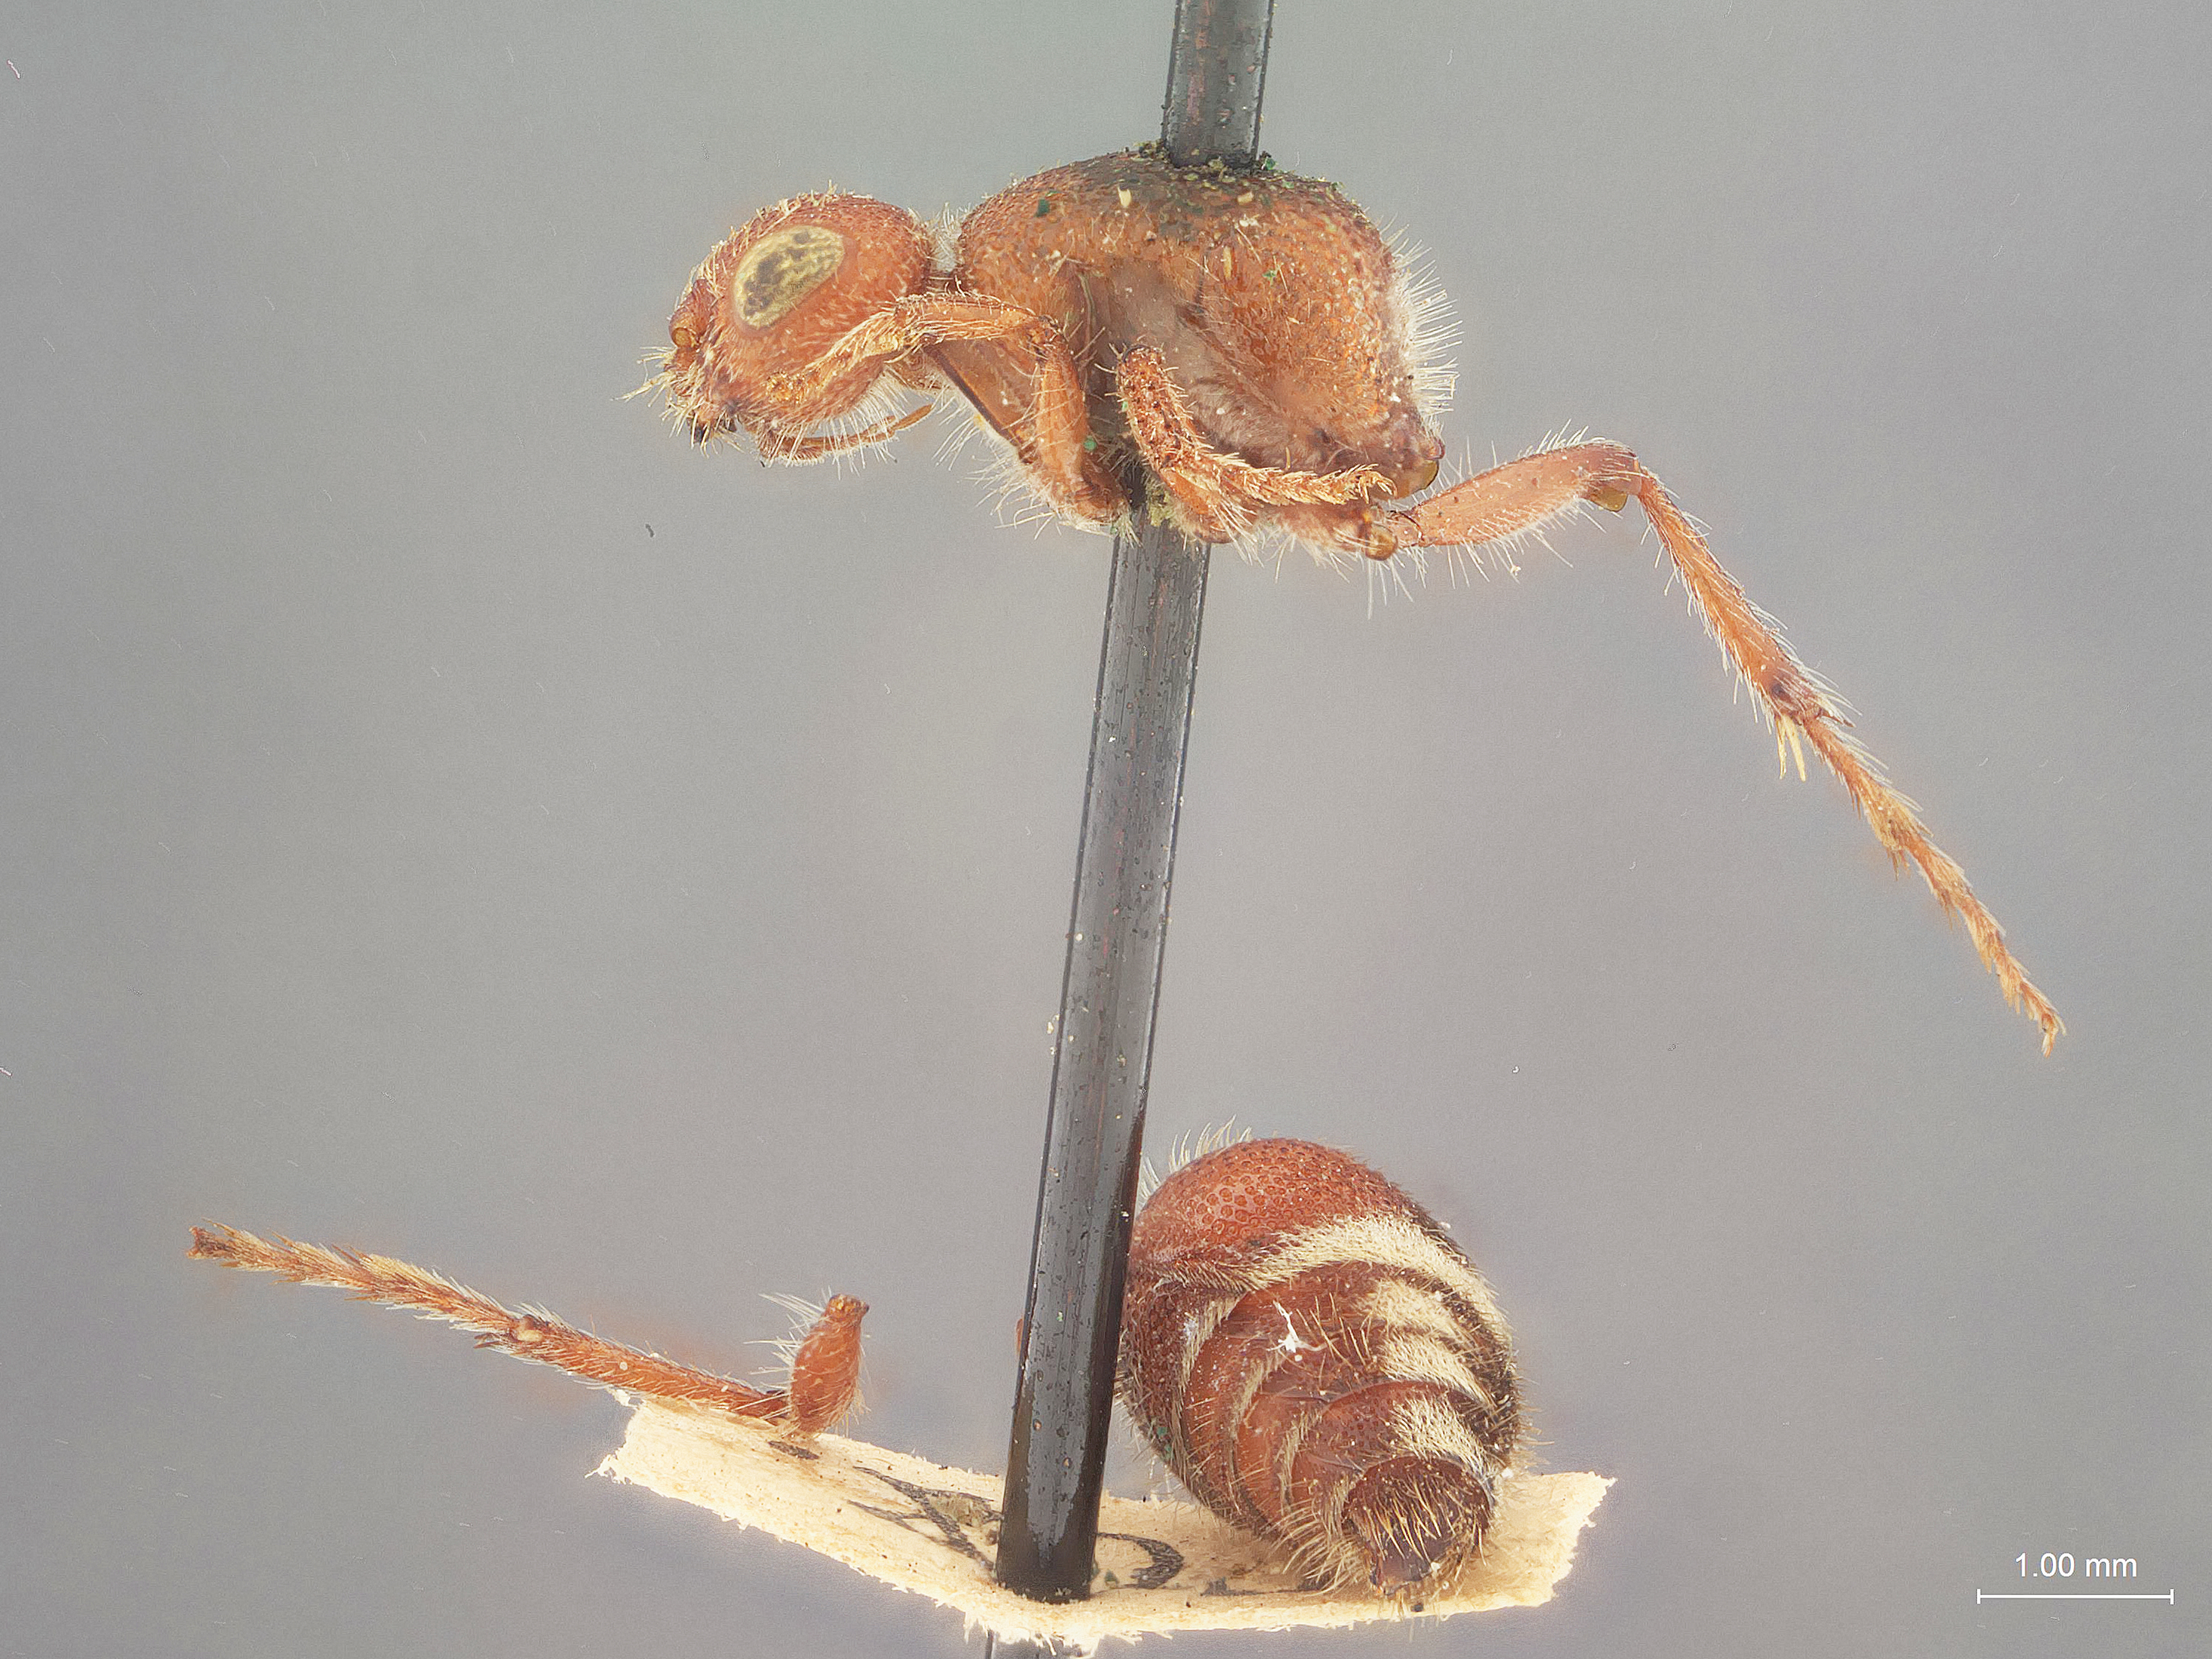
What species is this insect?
Mutilla ornata
